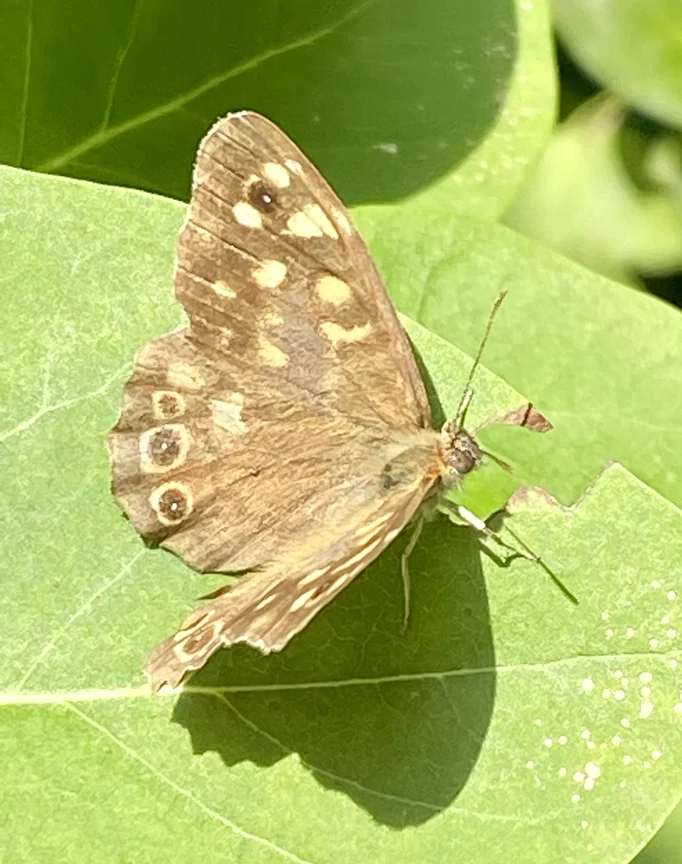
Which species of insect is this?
Pararge aegeria
